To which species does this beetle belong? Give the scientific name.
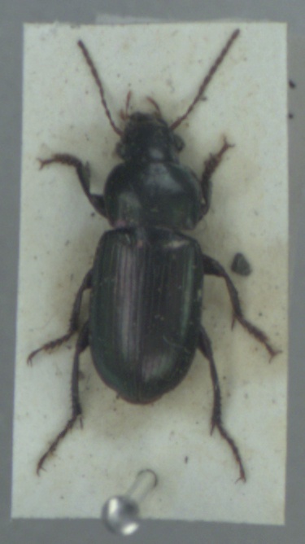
Harpalus affinis
